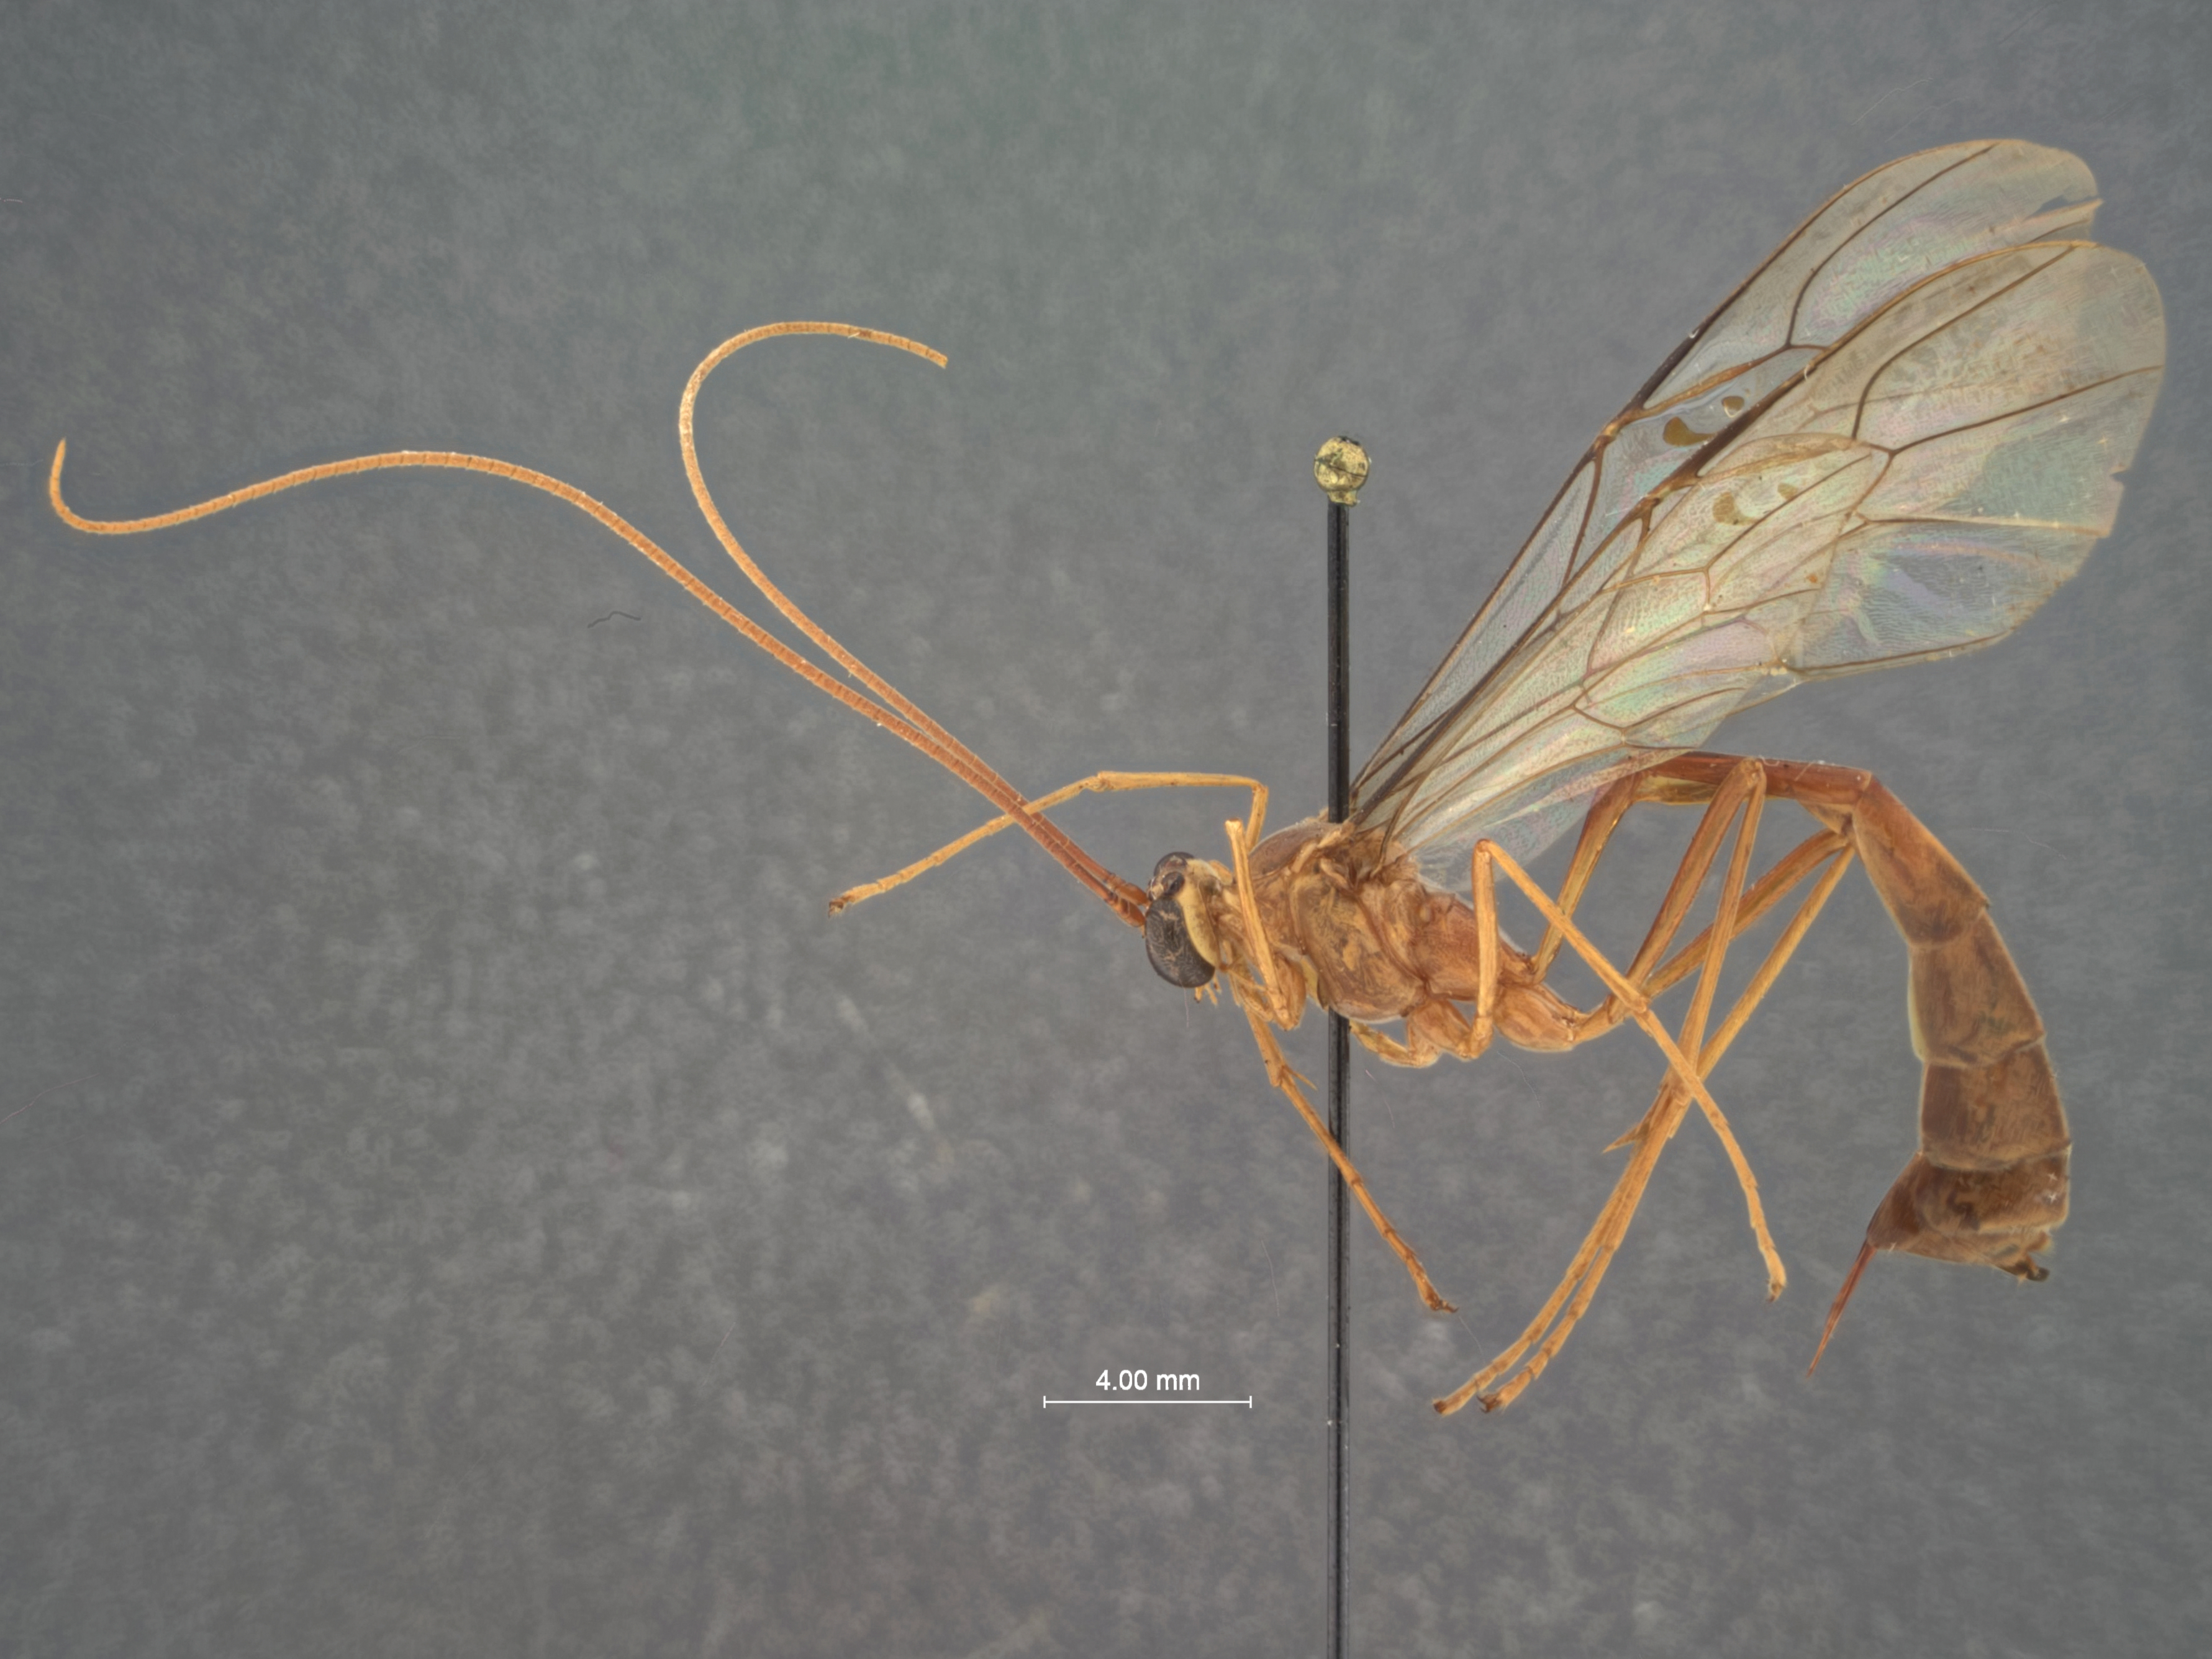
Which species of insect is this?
Enicospilus thetis
